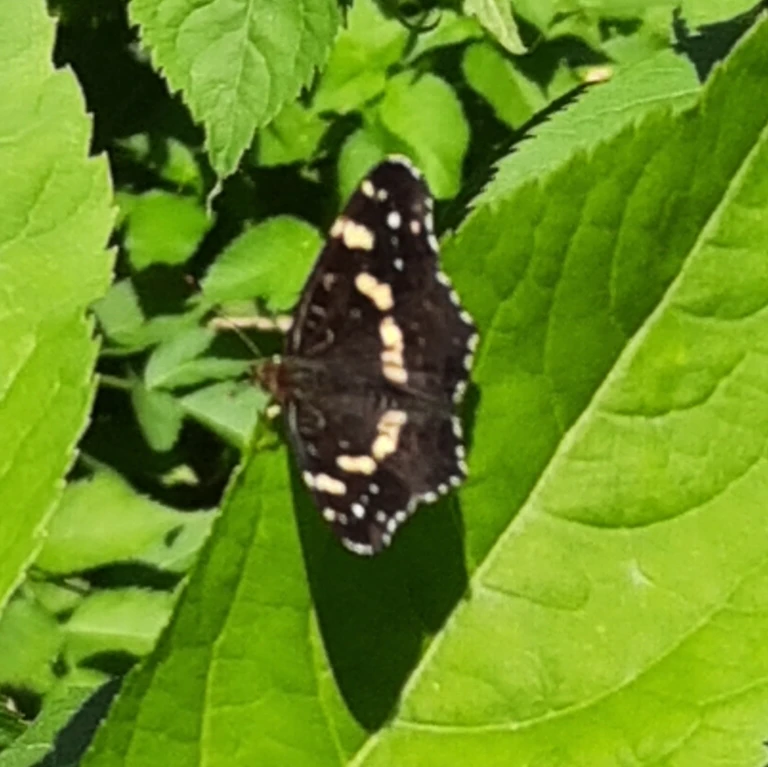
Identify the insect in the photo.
Araschnia levana
